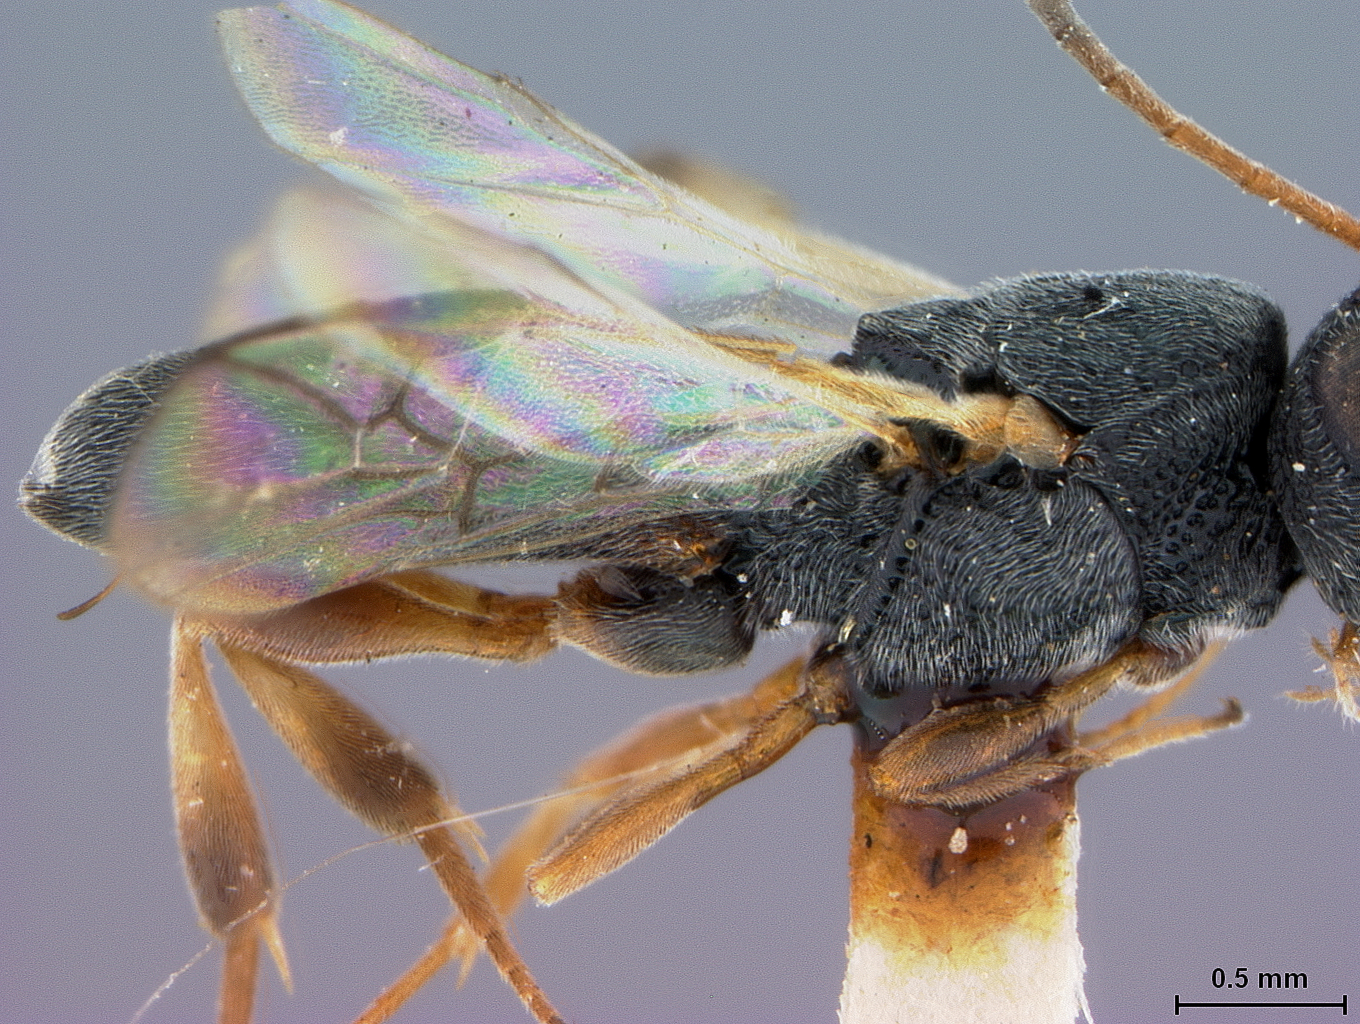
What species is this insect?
Megachelonus bicoloricornis
